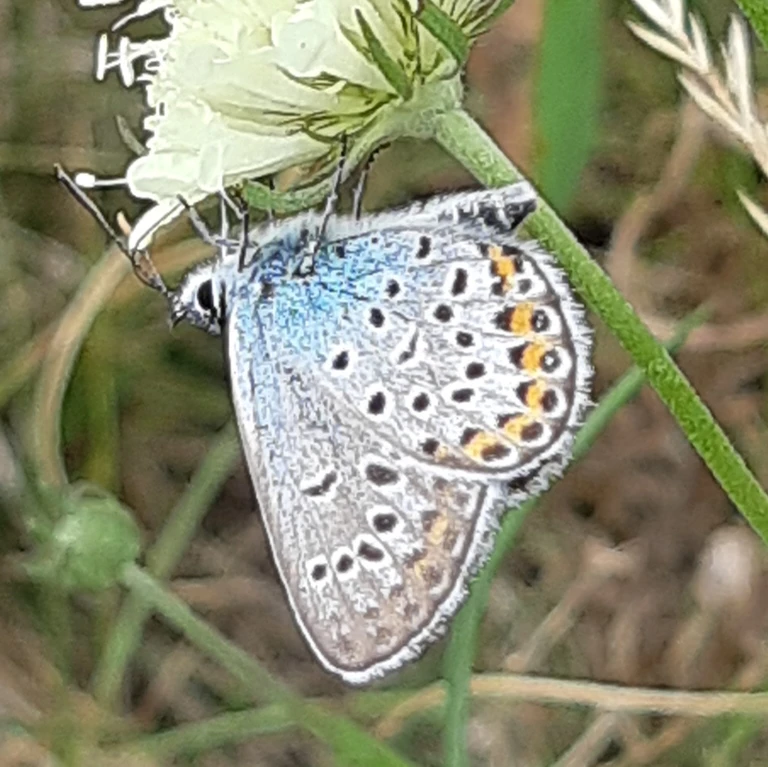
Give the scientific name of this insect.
Plebejus argus
